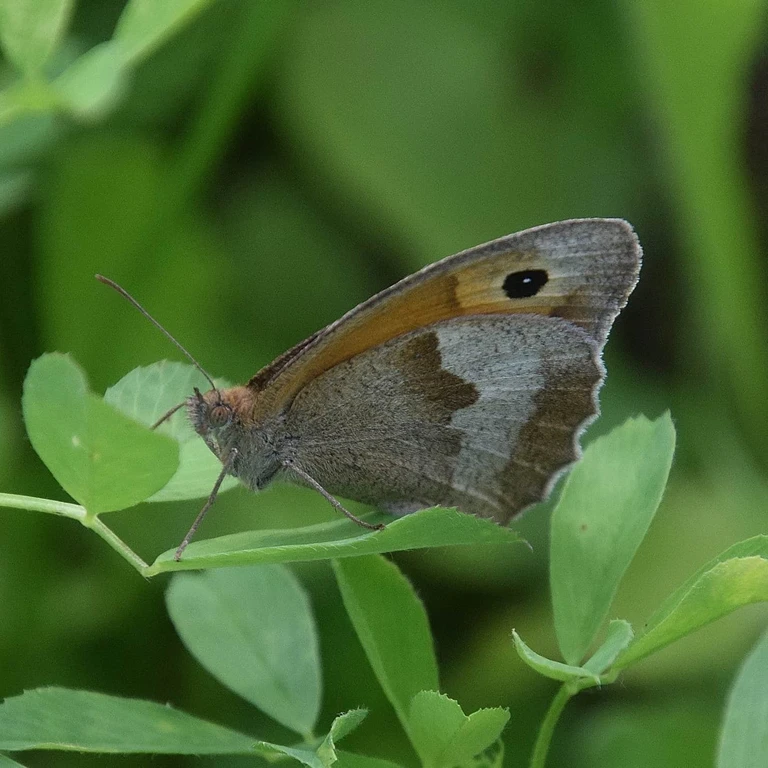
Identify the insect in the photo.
Maniola jurtina
